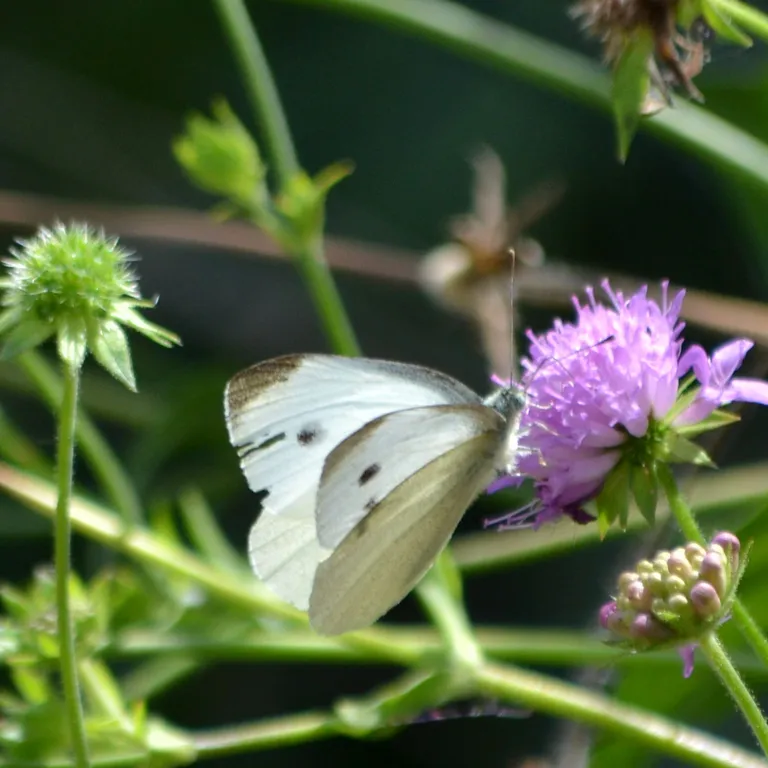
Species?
Pieris rapae
